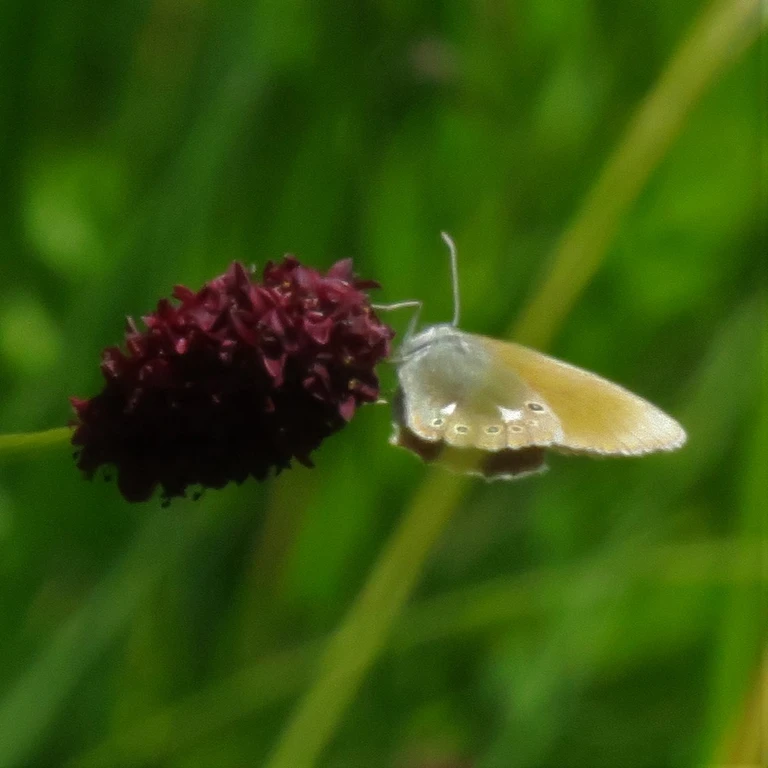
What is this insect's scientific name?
Coenonympha glycerion (also Coenonympha iphis)
